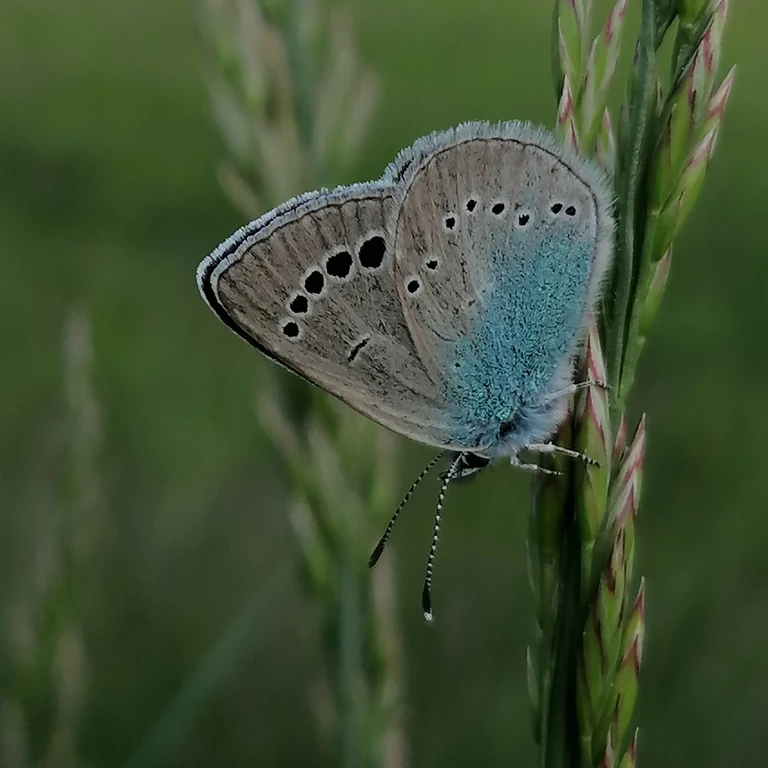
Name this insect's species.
Glaucopsyche alexis
